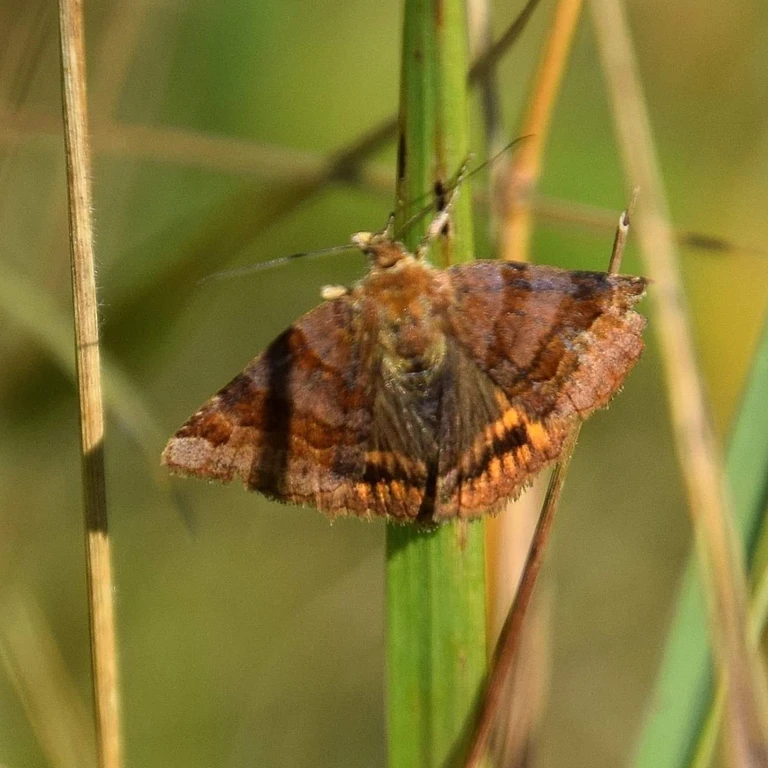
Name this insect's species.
Euclidia glyphica
